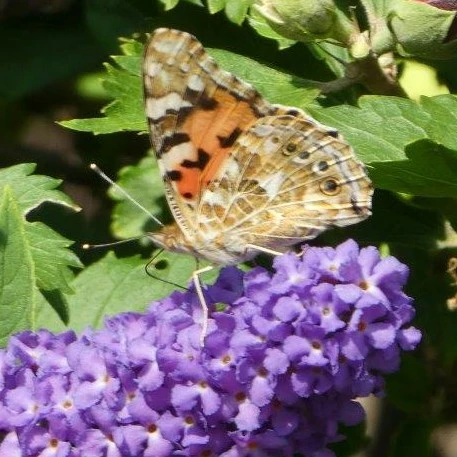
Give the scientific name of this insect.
Vanessa cardui
